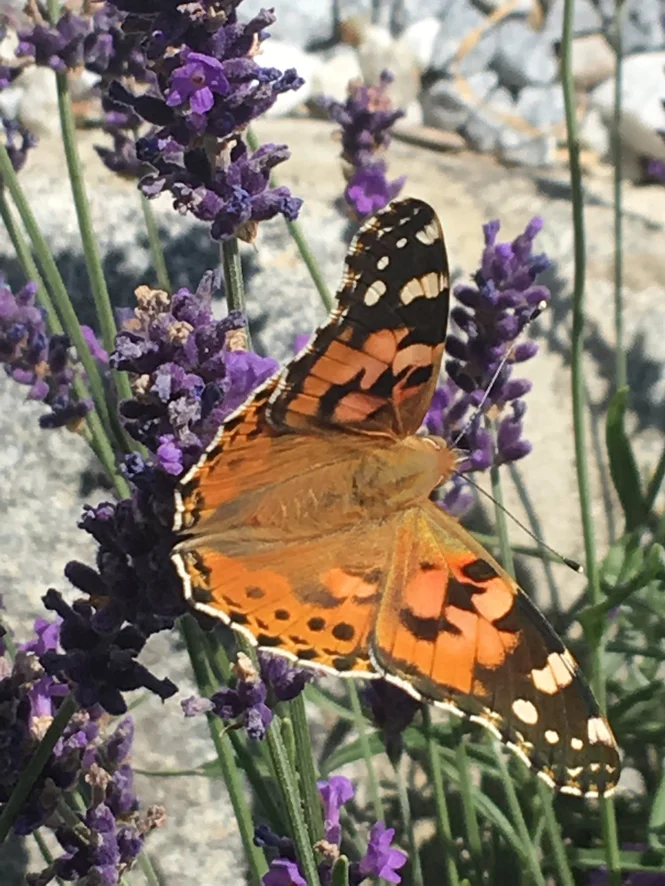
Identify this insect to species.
Vanessa cardui
